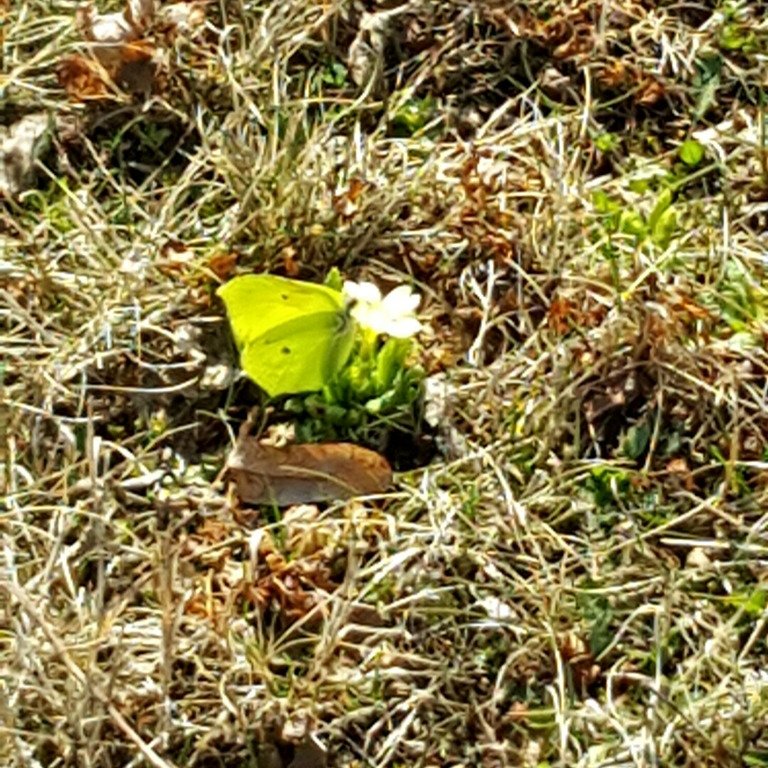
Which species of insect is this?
Gonepteryx rhamni
